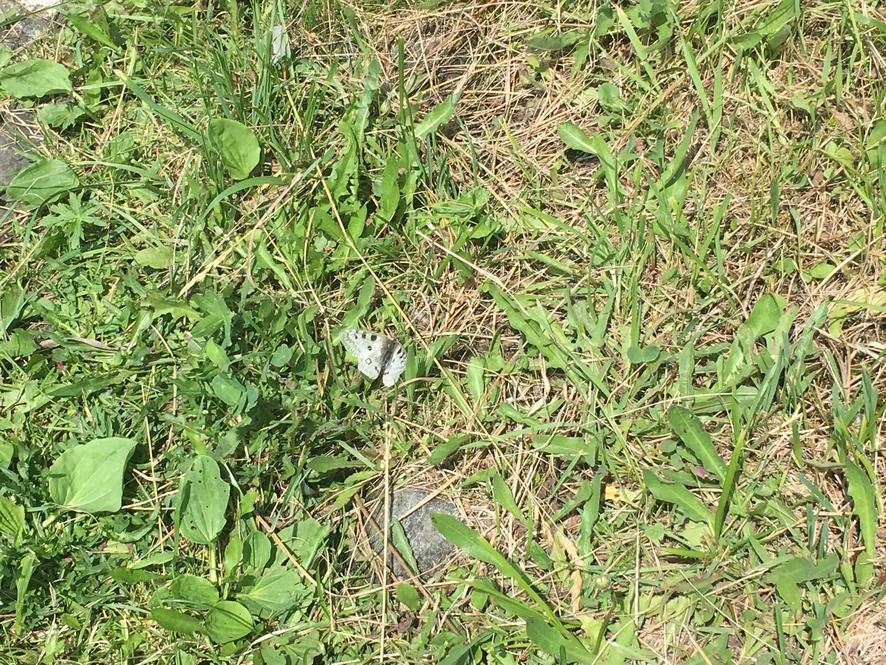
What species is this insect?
Parnassius apollo
